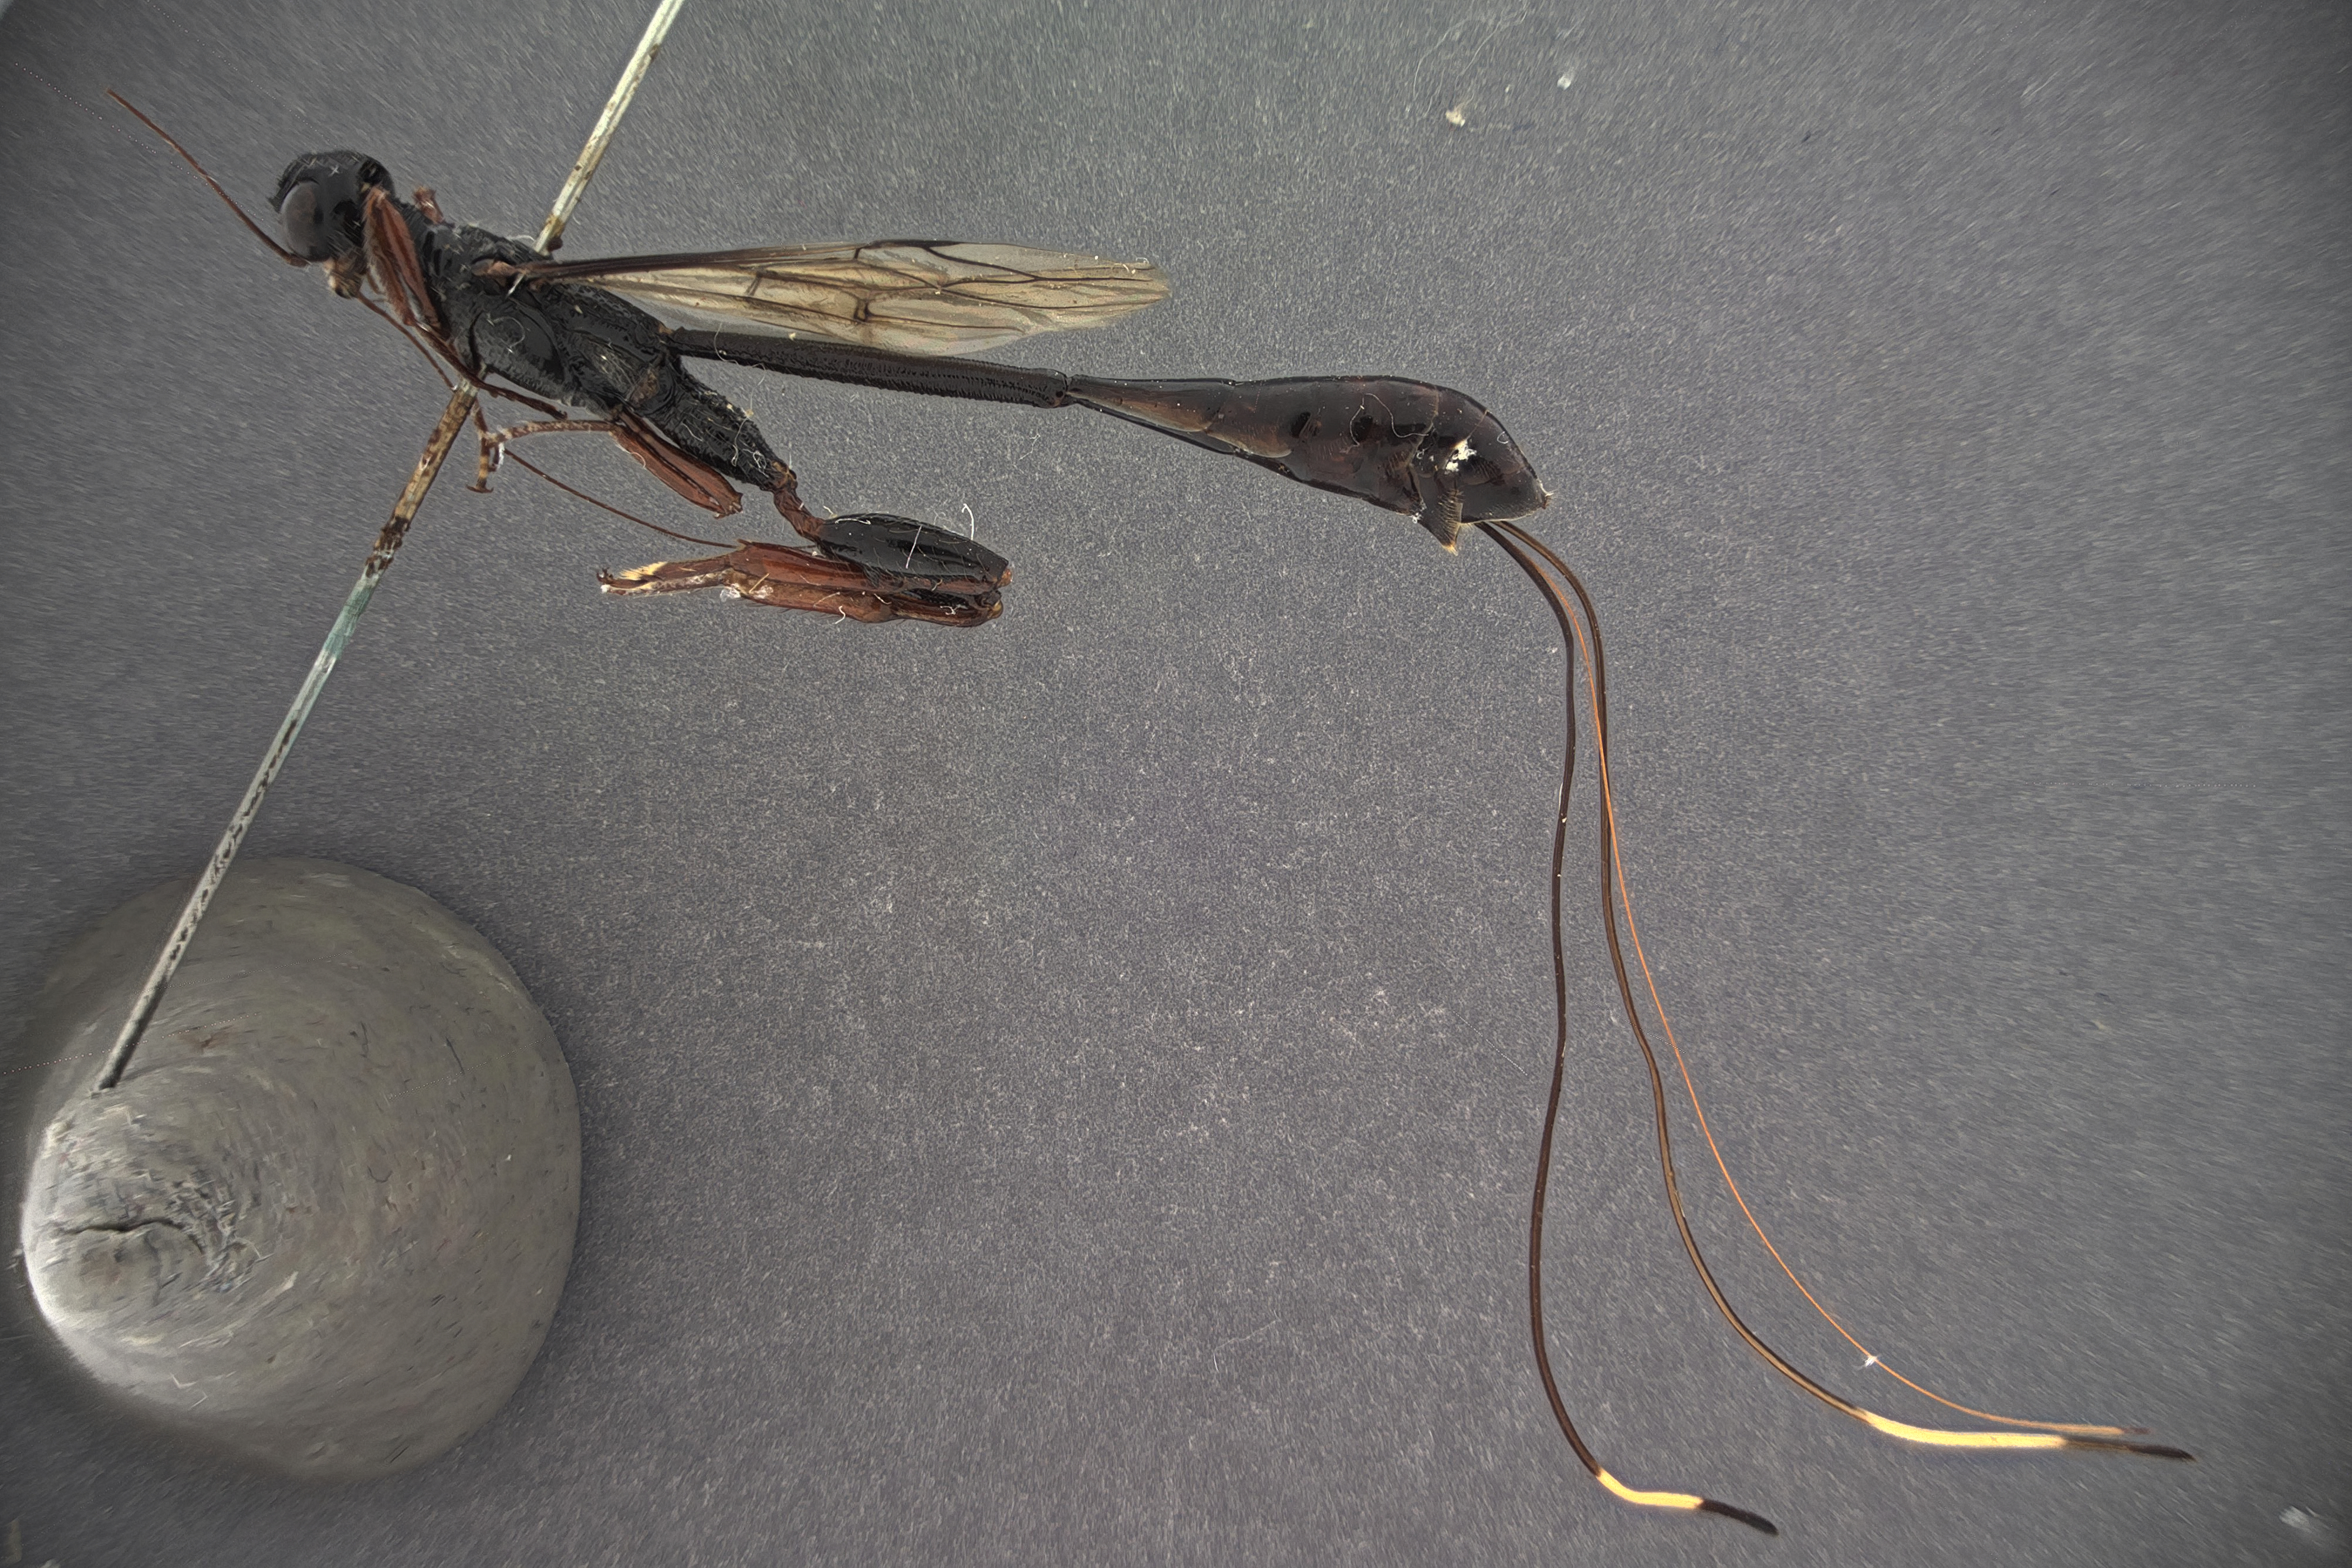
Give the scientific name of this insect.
Stephanus variantius
